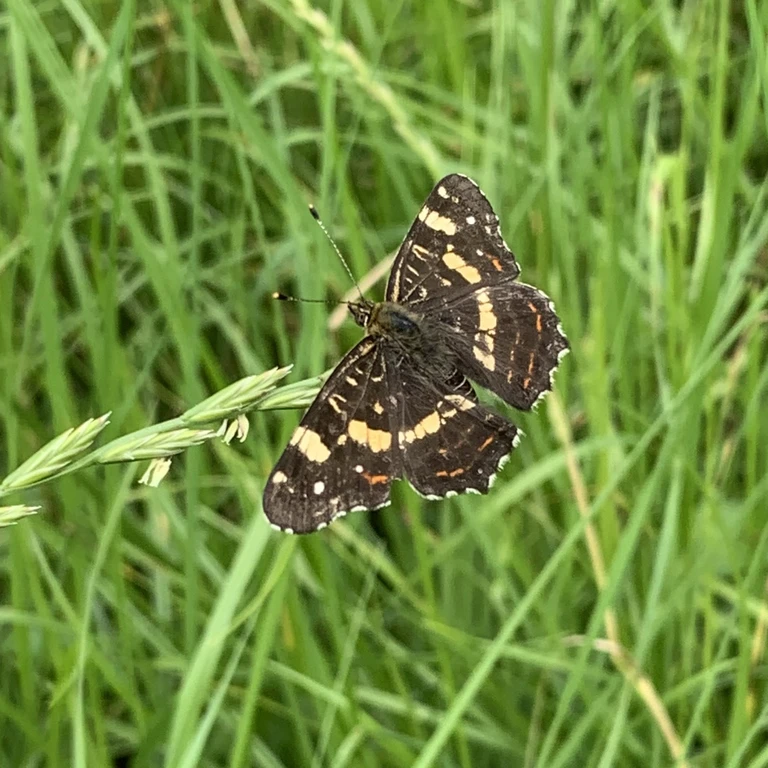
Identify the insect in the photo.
Araschnia levana
